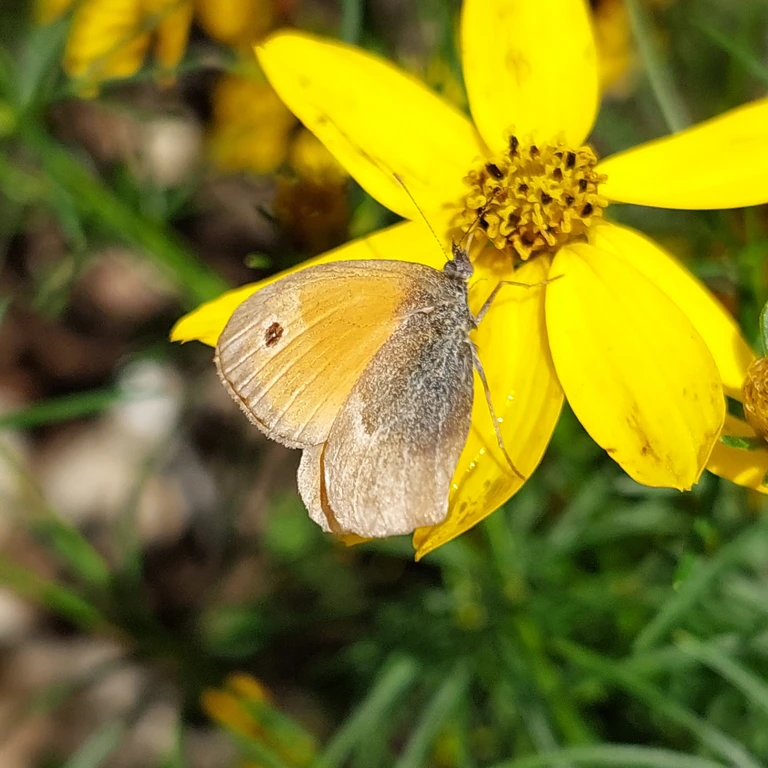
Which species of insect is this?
Coenonympha pamphilus
